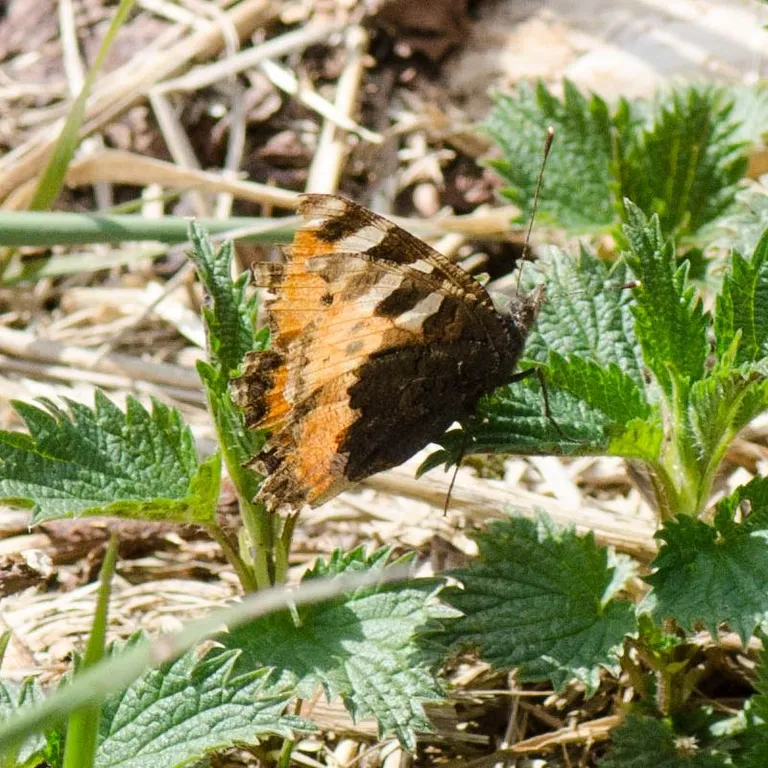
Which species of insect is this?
Aglais urticae
